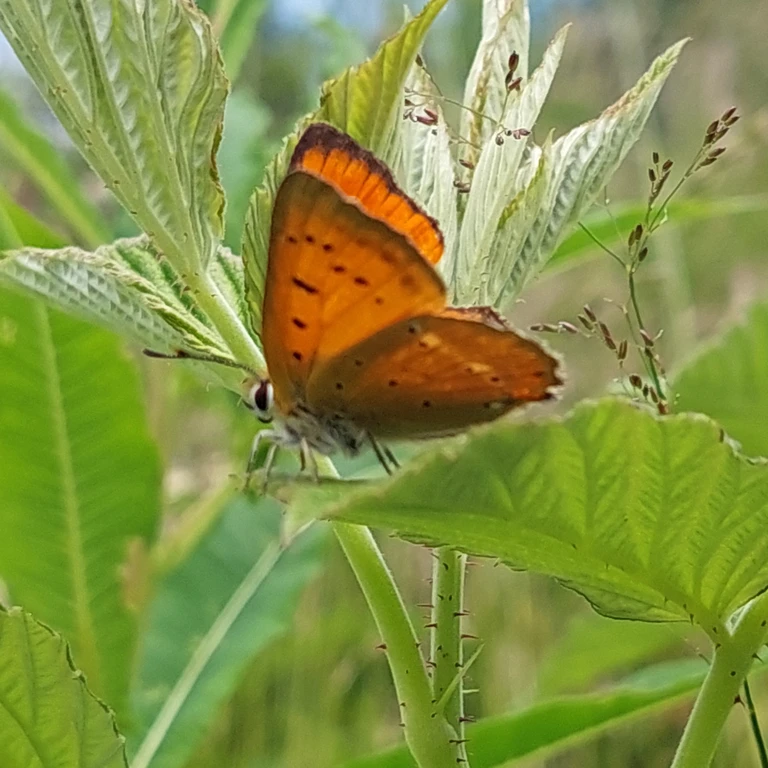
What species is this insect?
Lycaena virgaureae
